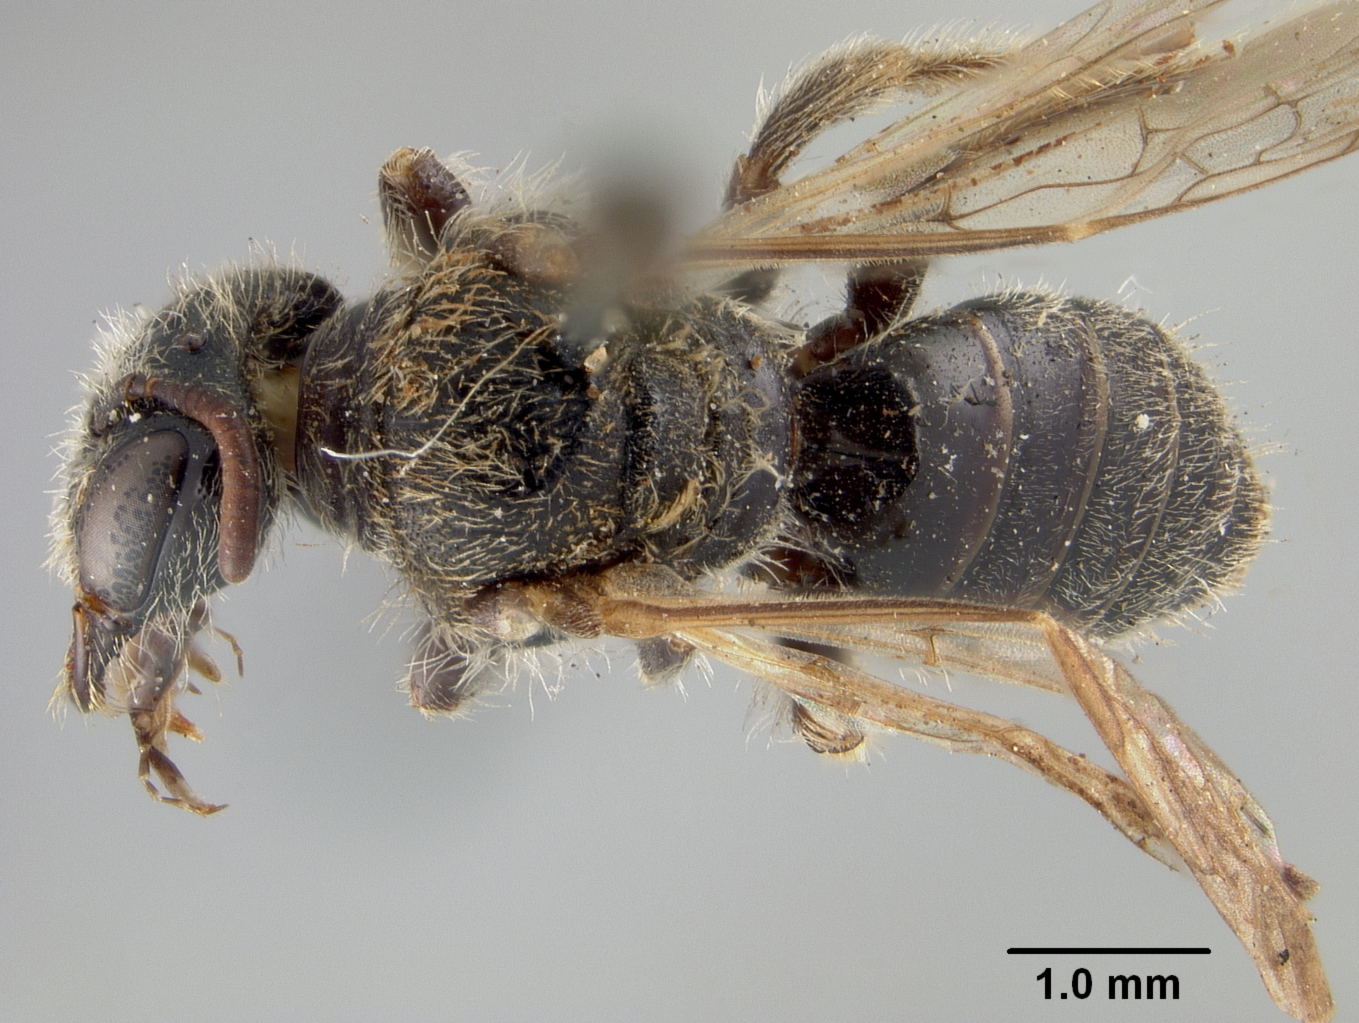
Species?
Birkmania andrenoides
